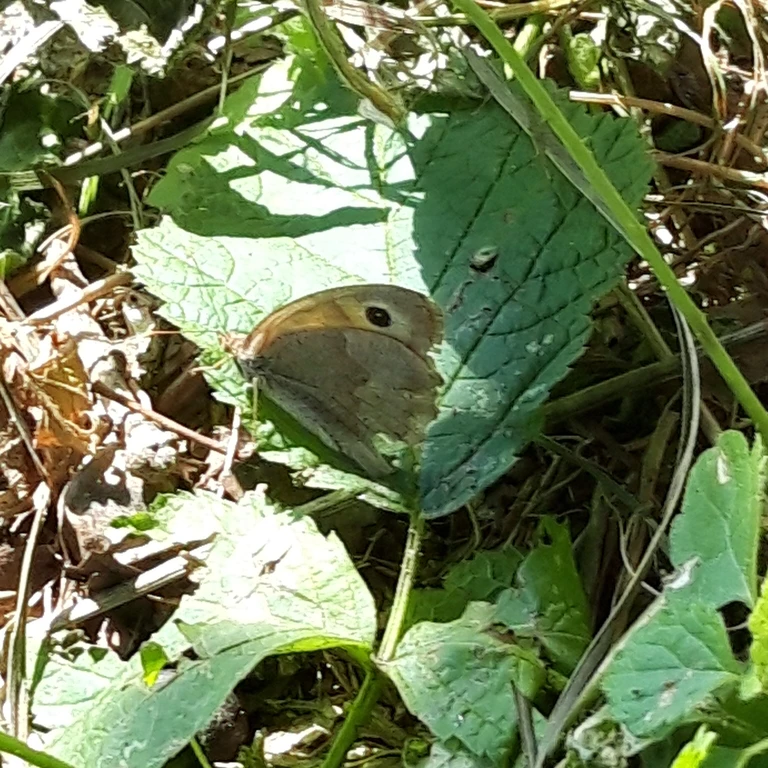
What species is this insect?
Maniola jurtina
